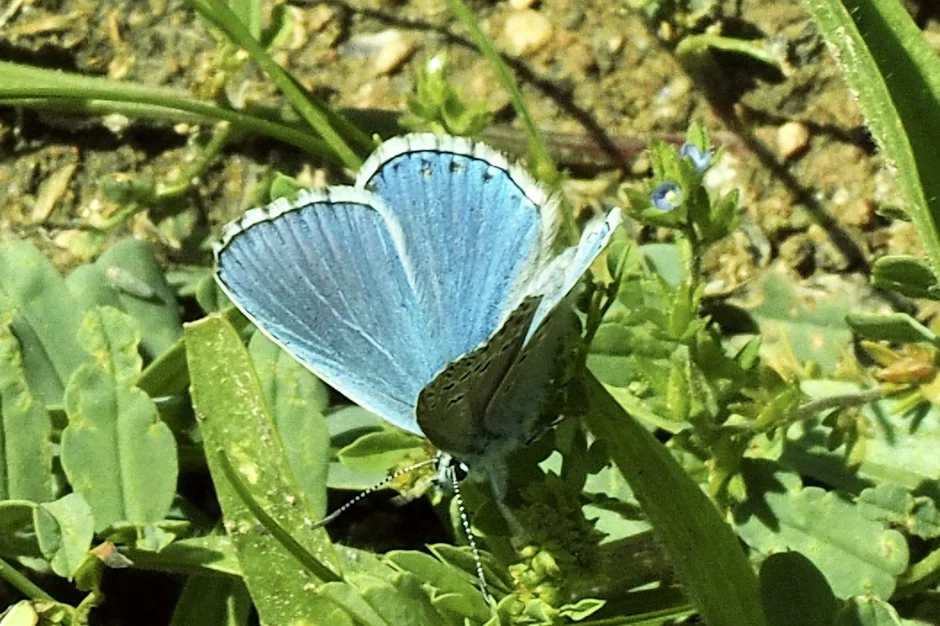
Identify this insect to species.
Lysandra bellargus
